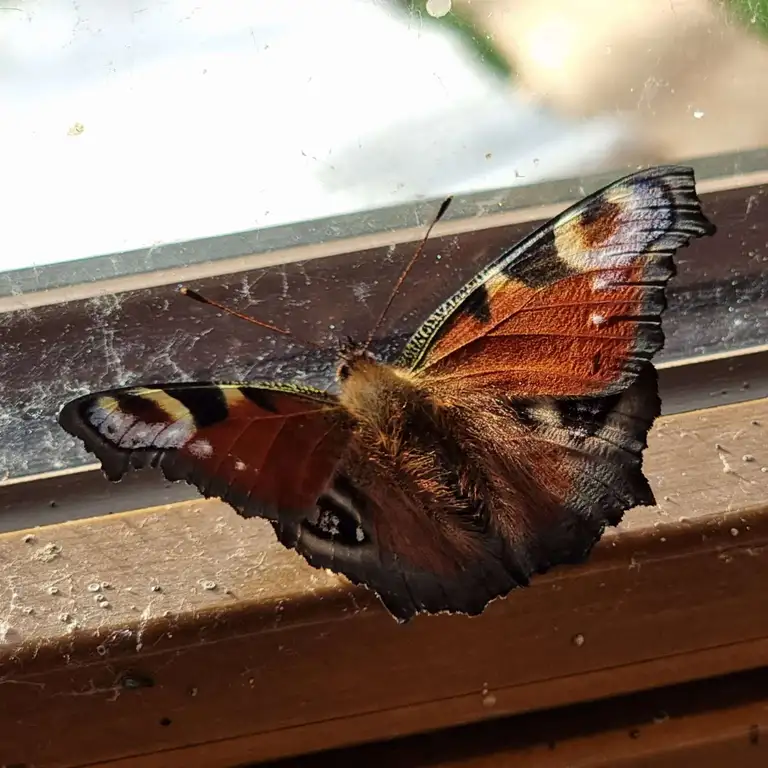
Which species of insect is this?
Aglais io
